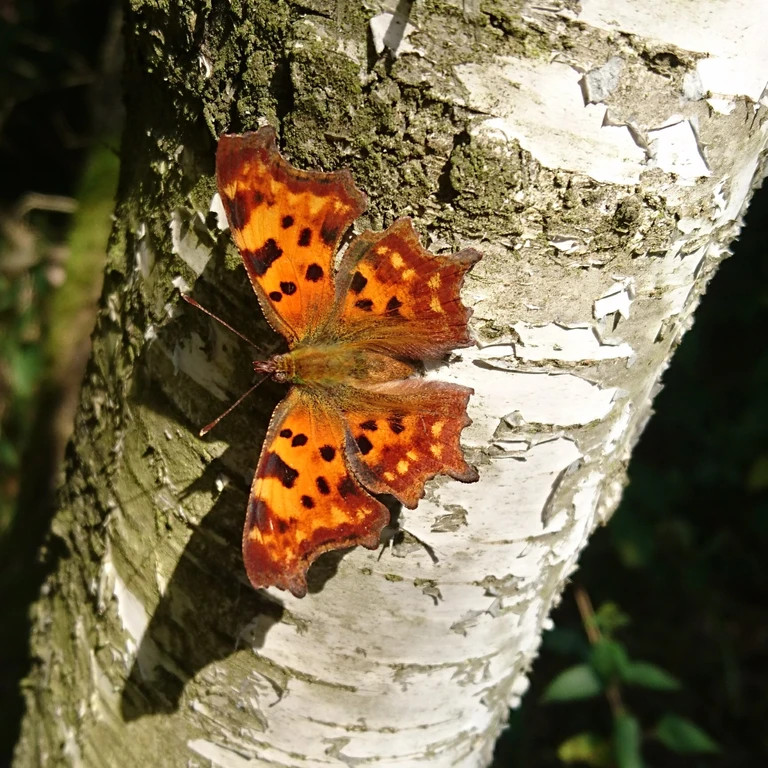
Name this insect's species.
Polygonia c-album
